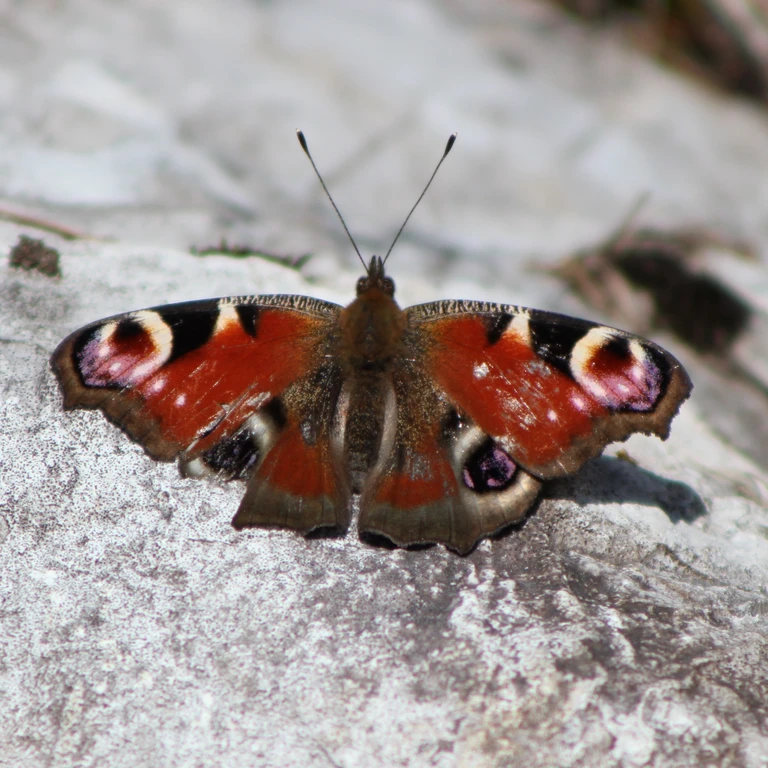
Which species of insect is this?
Aglais io
